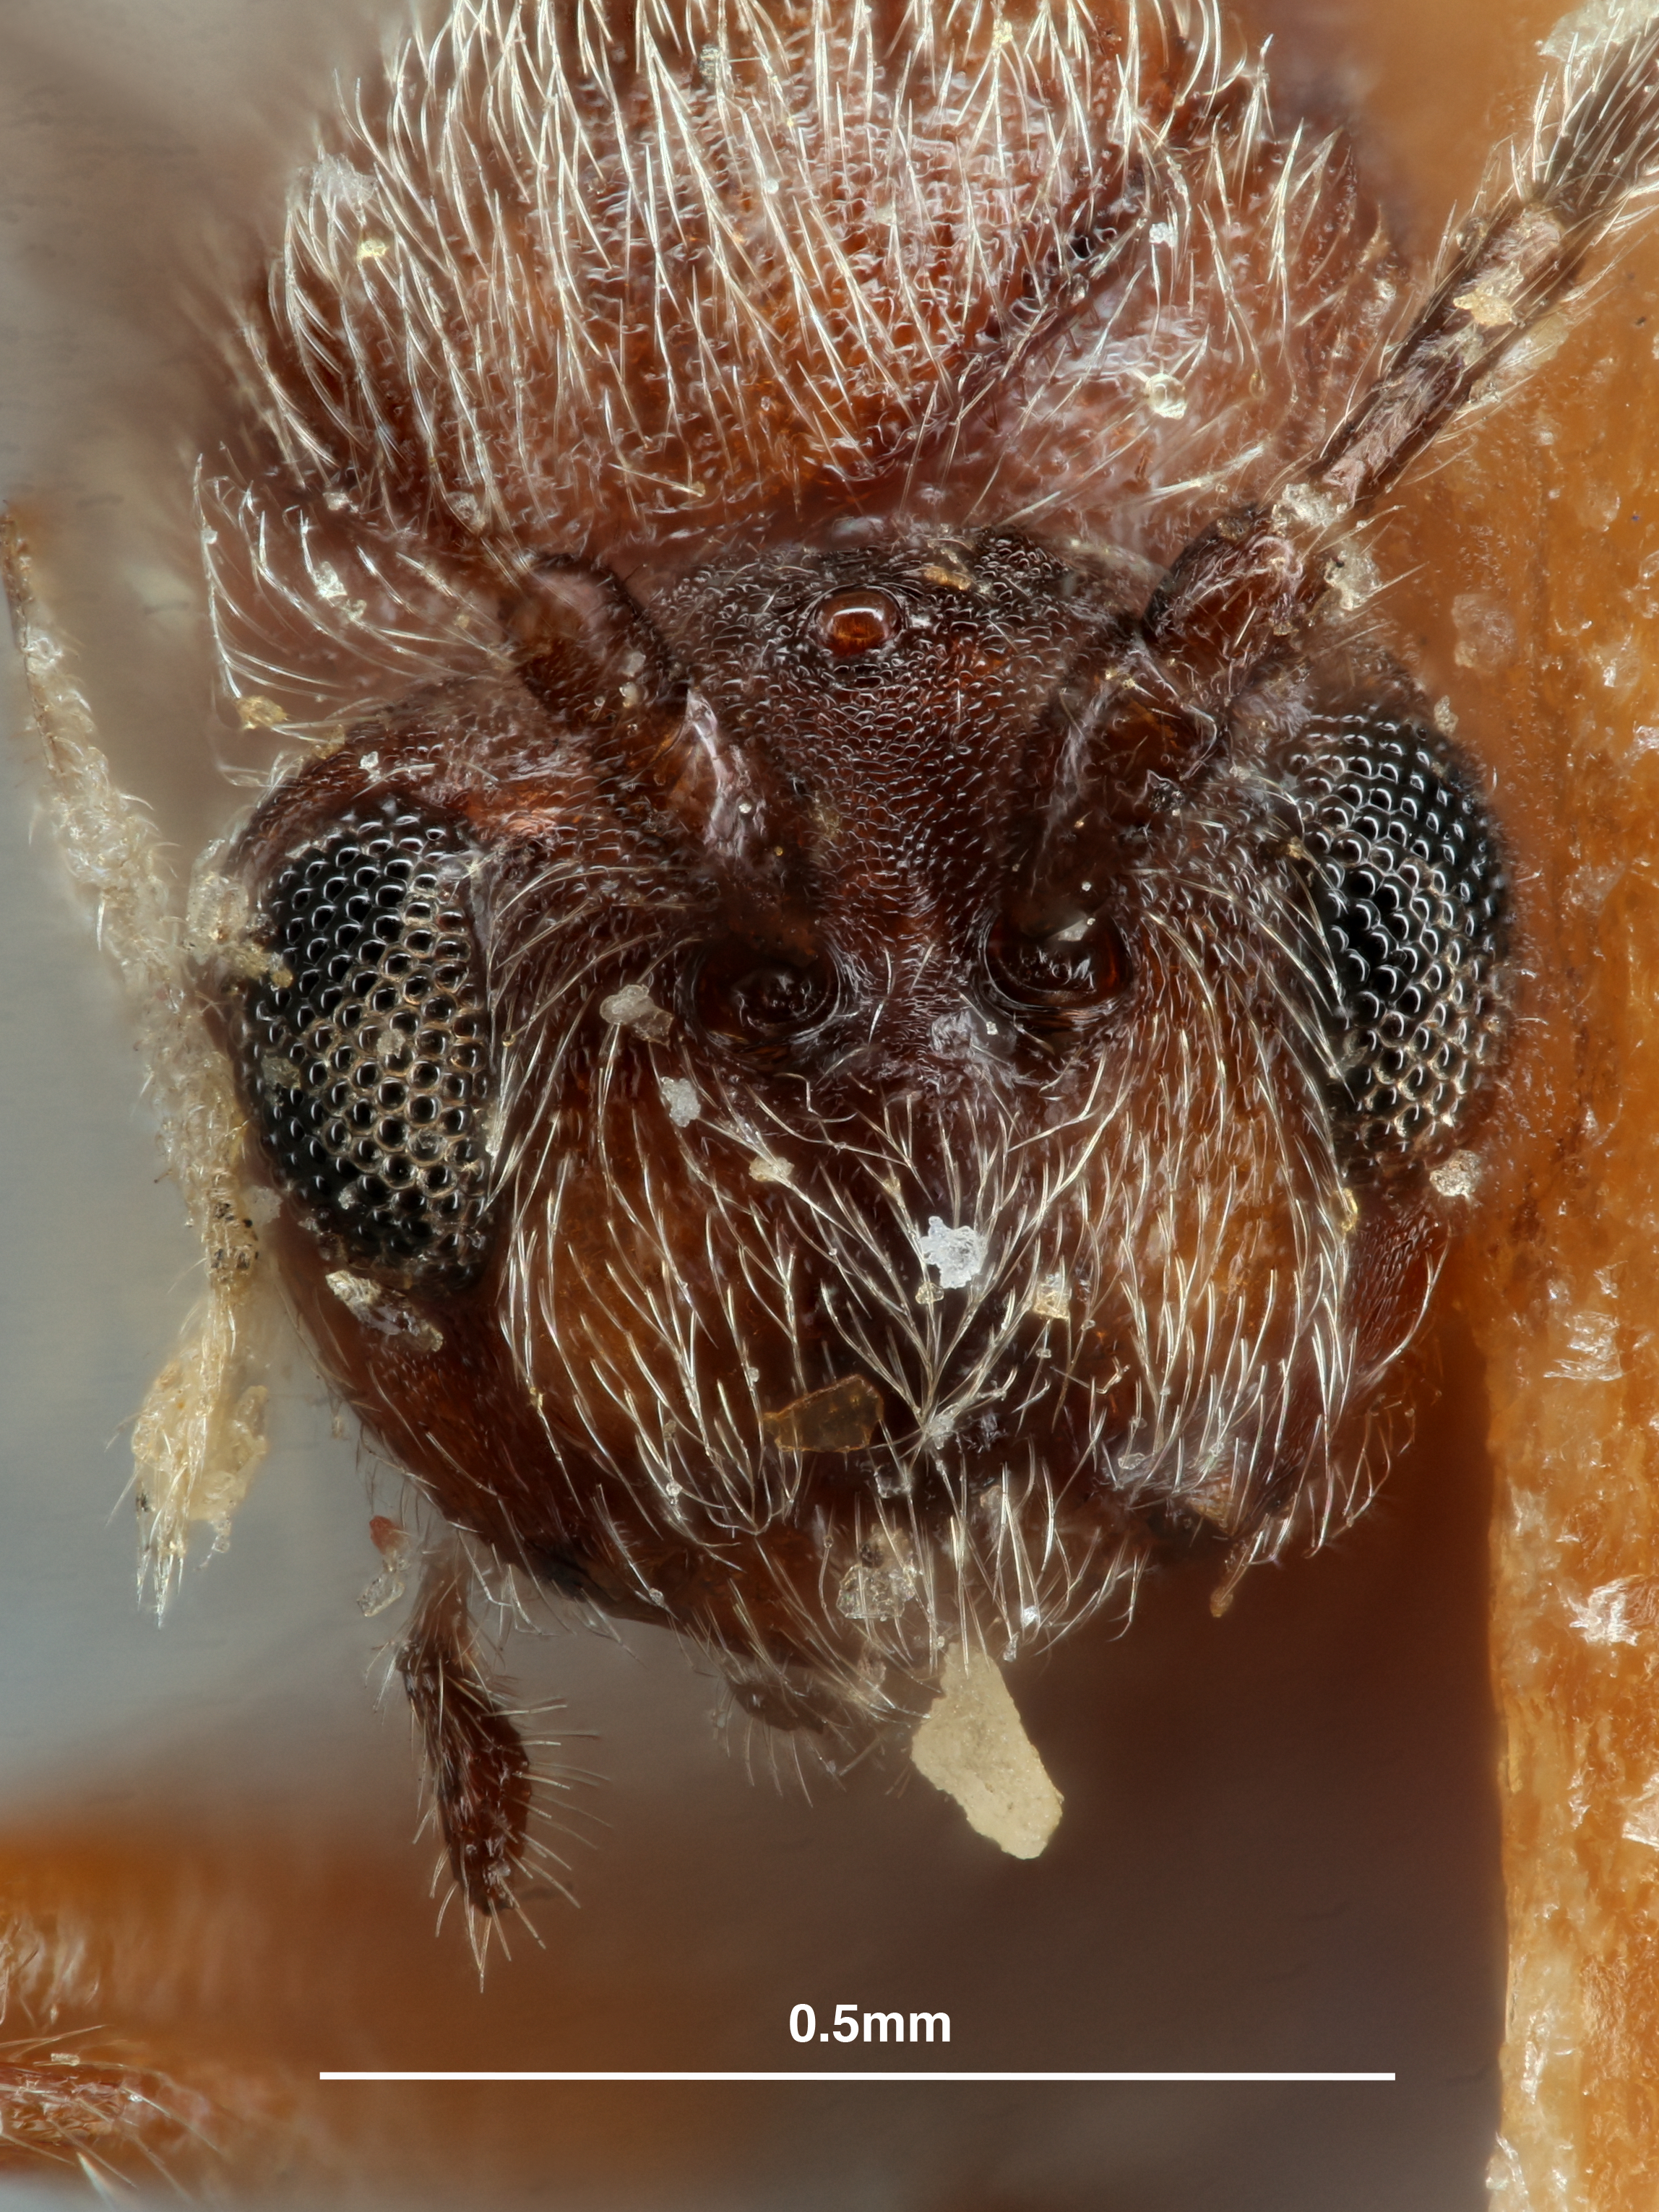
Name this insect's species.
Xanthoteras tubifaciens
